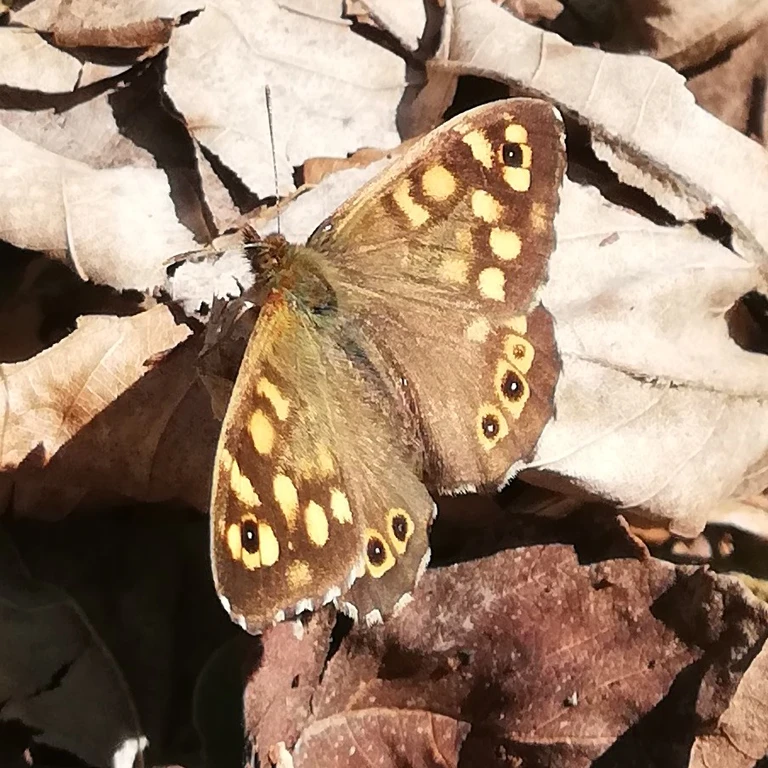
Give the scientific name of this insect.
Pararge aegeria
